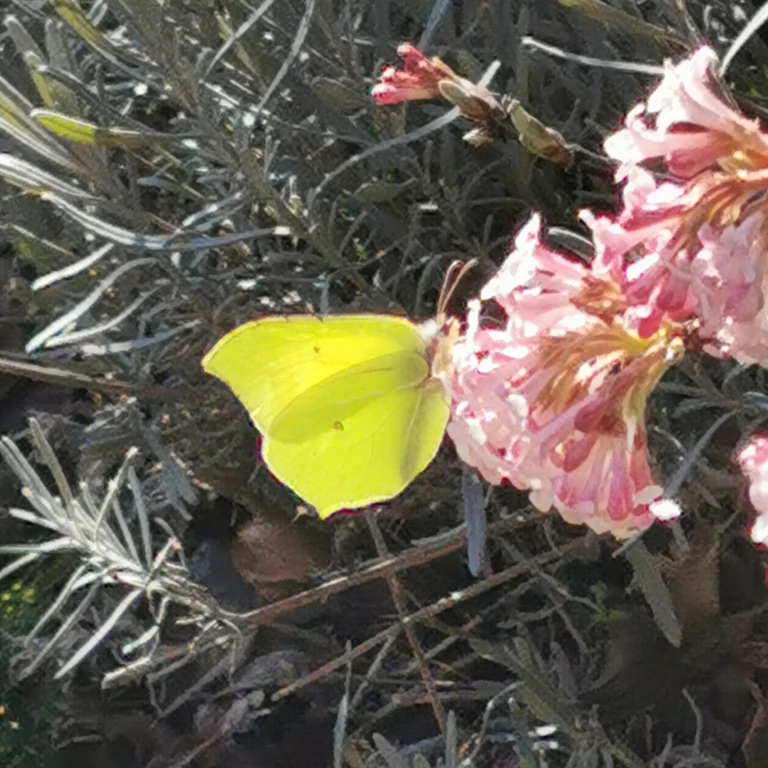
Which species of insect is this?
Gonepteryx rhamni
